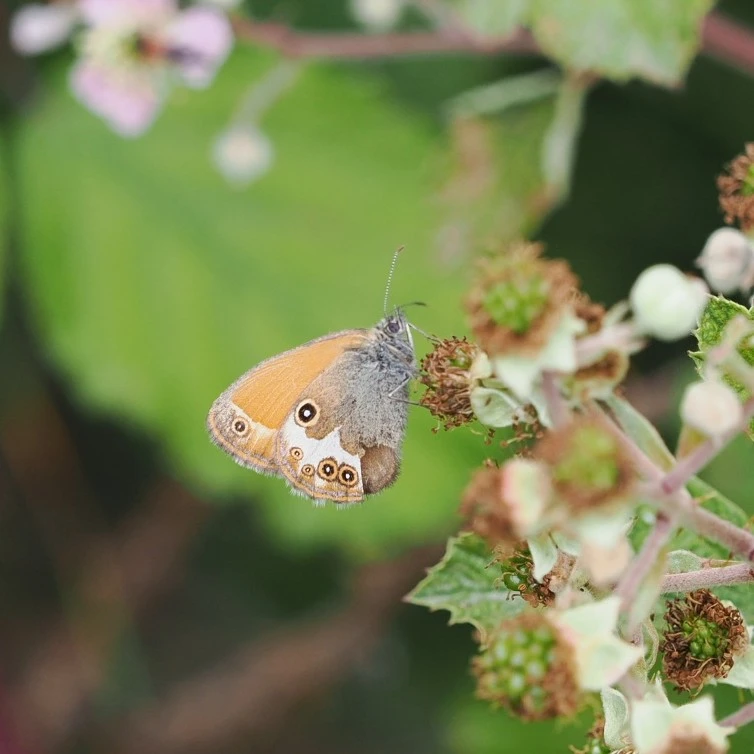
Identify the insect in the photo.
Coenonympha arcania
